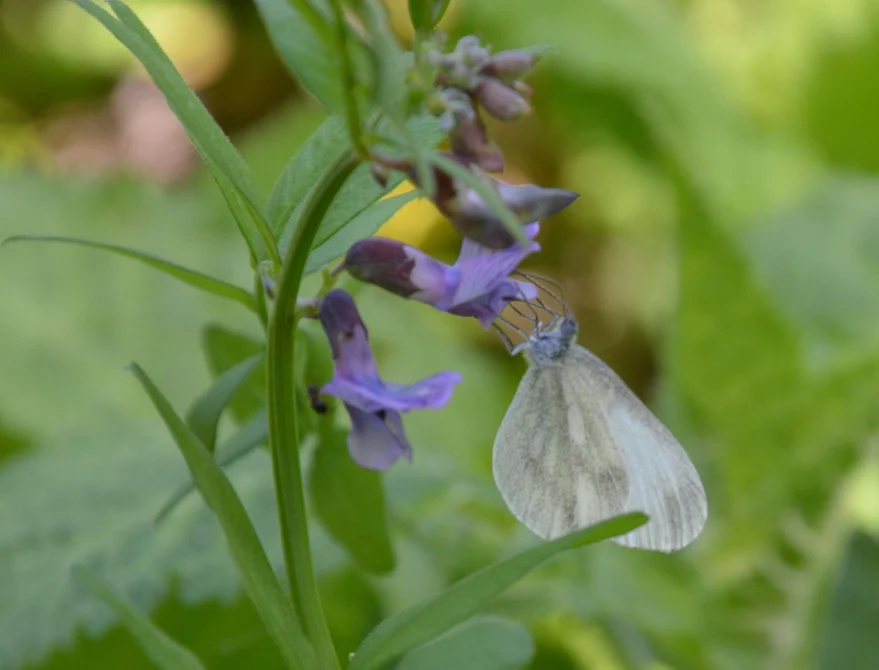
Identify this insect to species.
Leptidea sinapis/juvernica
